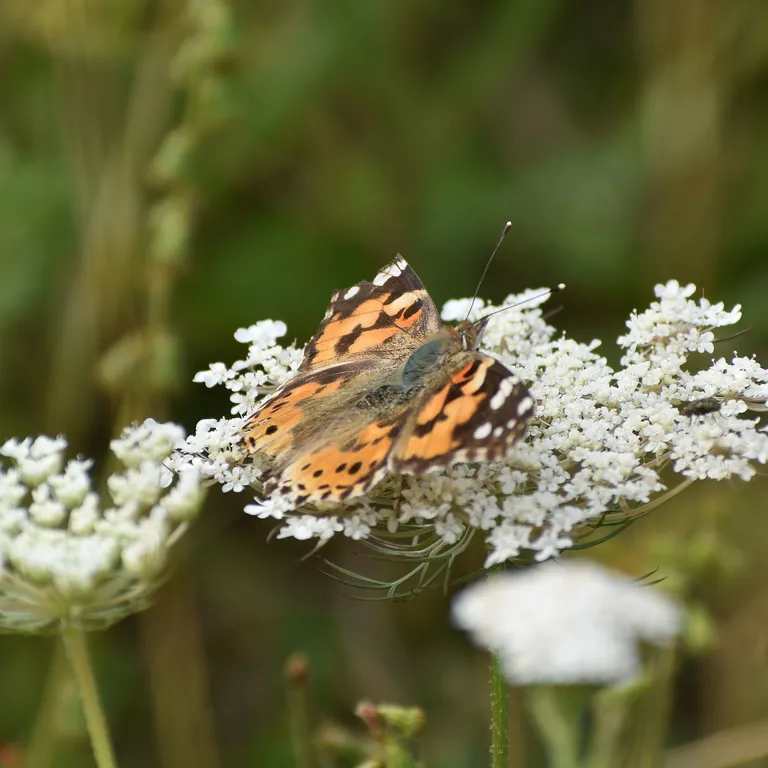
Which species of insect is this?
Vanessa cardui
